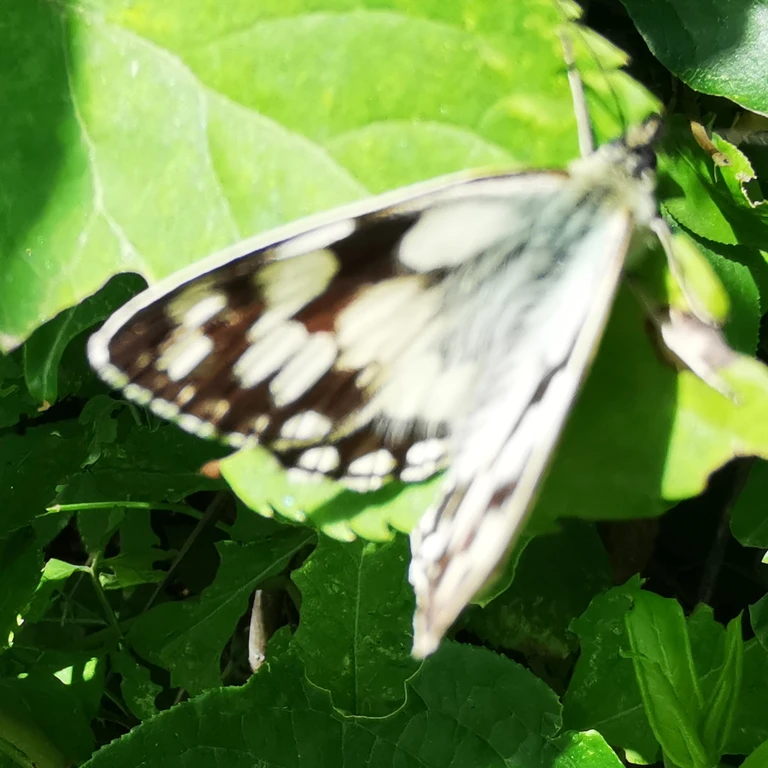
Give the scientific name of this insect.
Melanargia galathea
